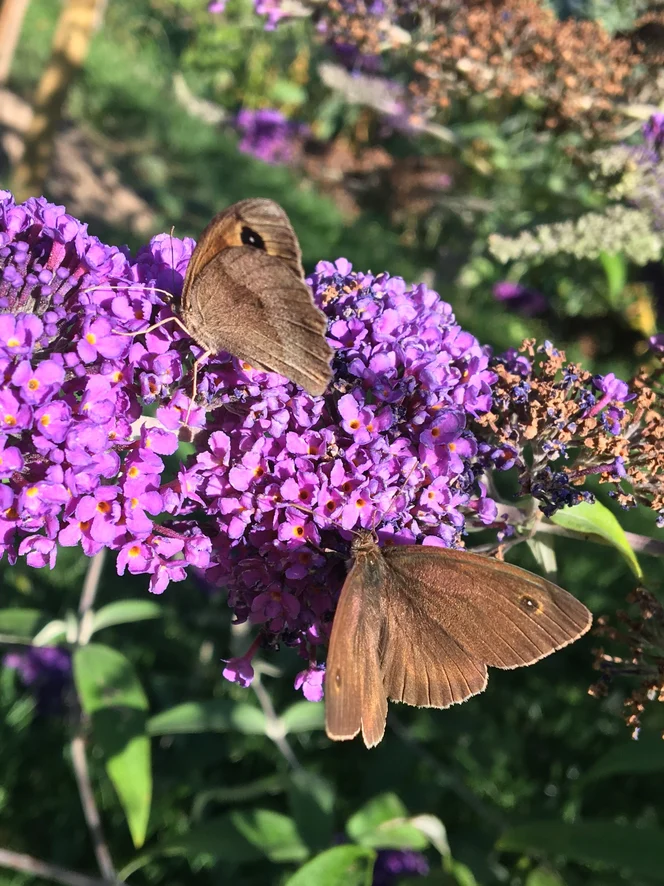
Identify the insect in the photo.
Maniola jurtina
